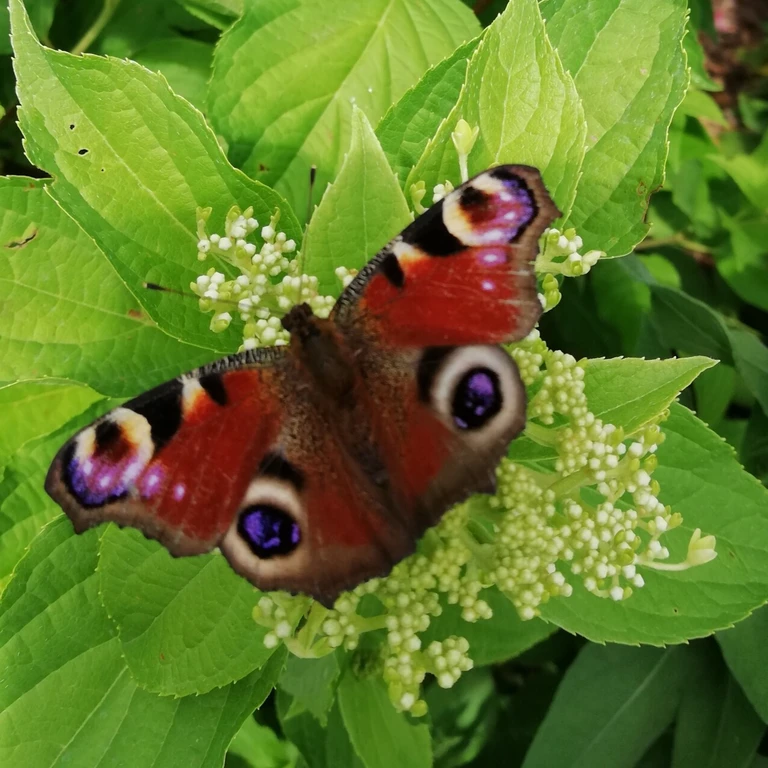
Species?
Aglais io
